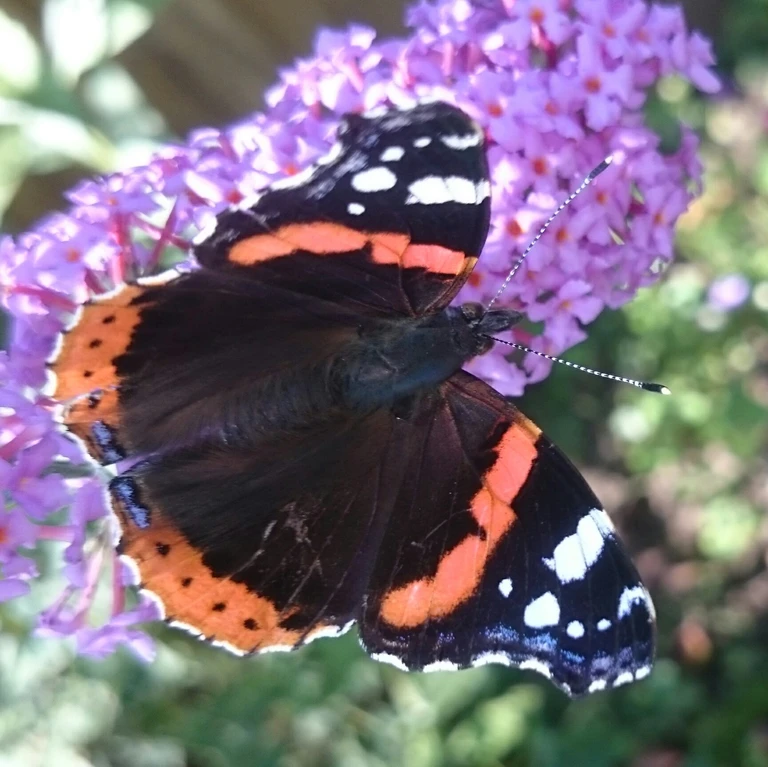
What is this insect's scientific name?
Vanessa atalanta
